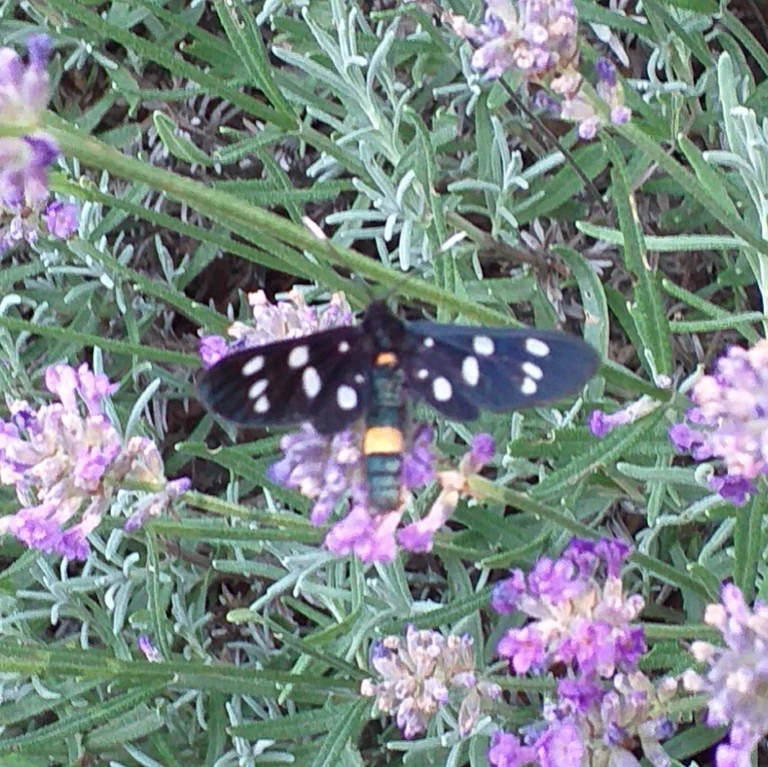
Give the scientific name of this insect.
Amata phegea
